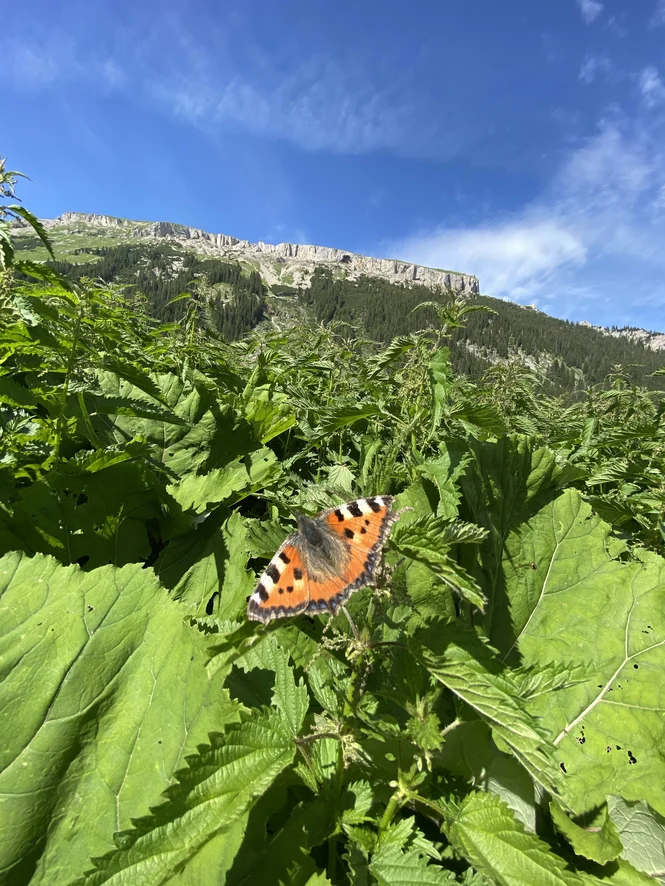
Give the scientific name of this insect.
Aglais urticae
